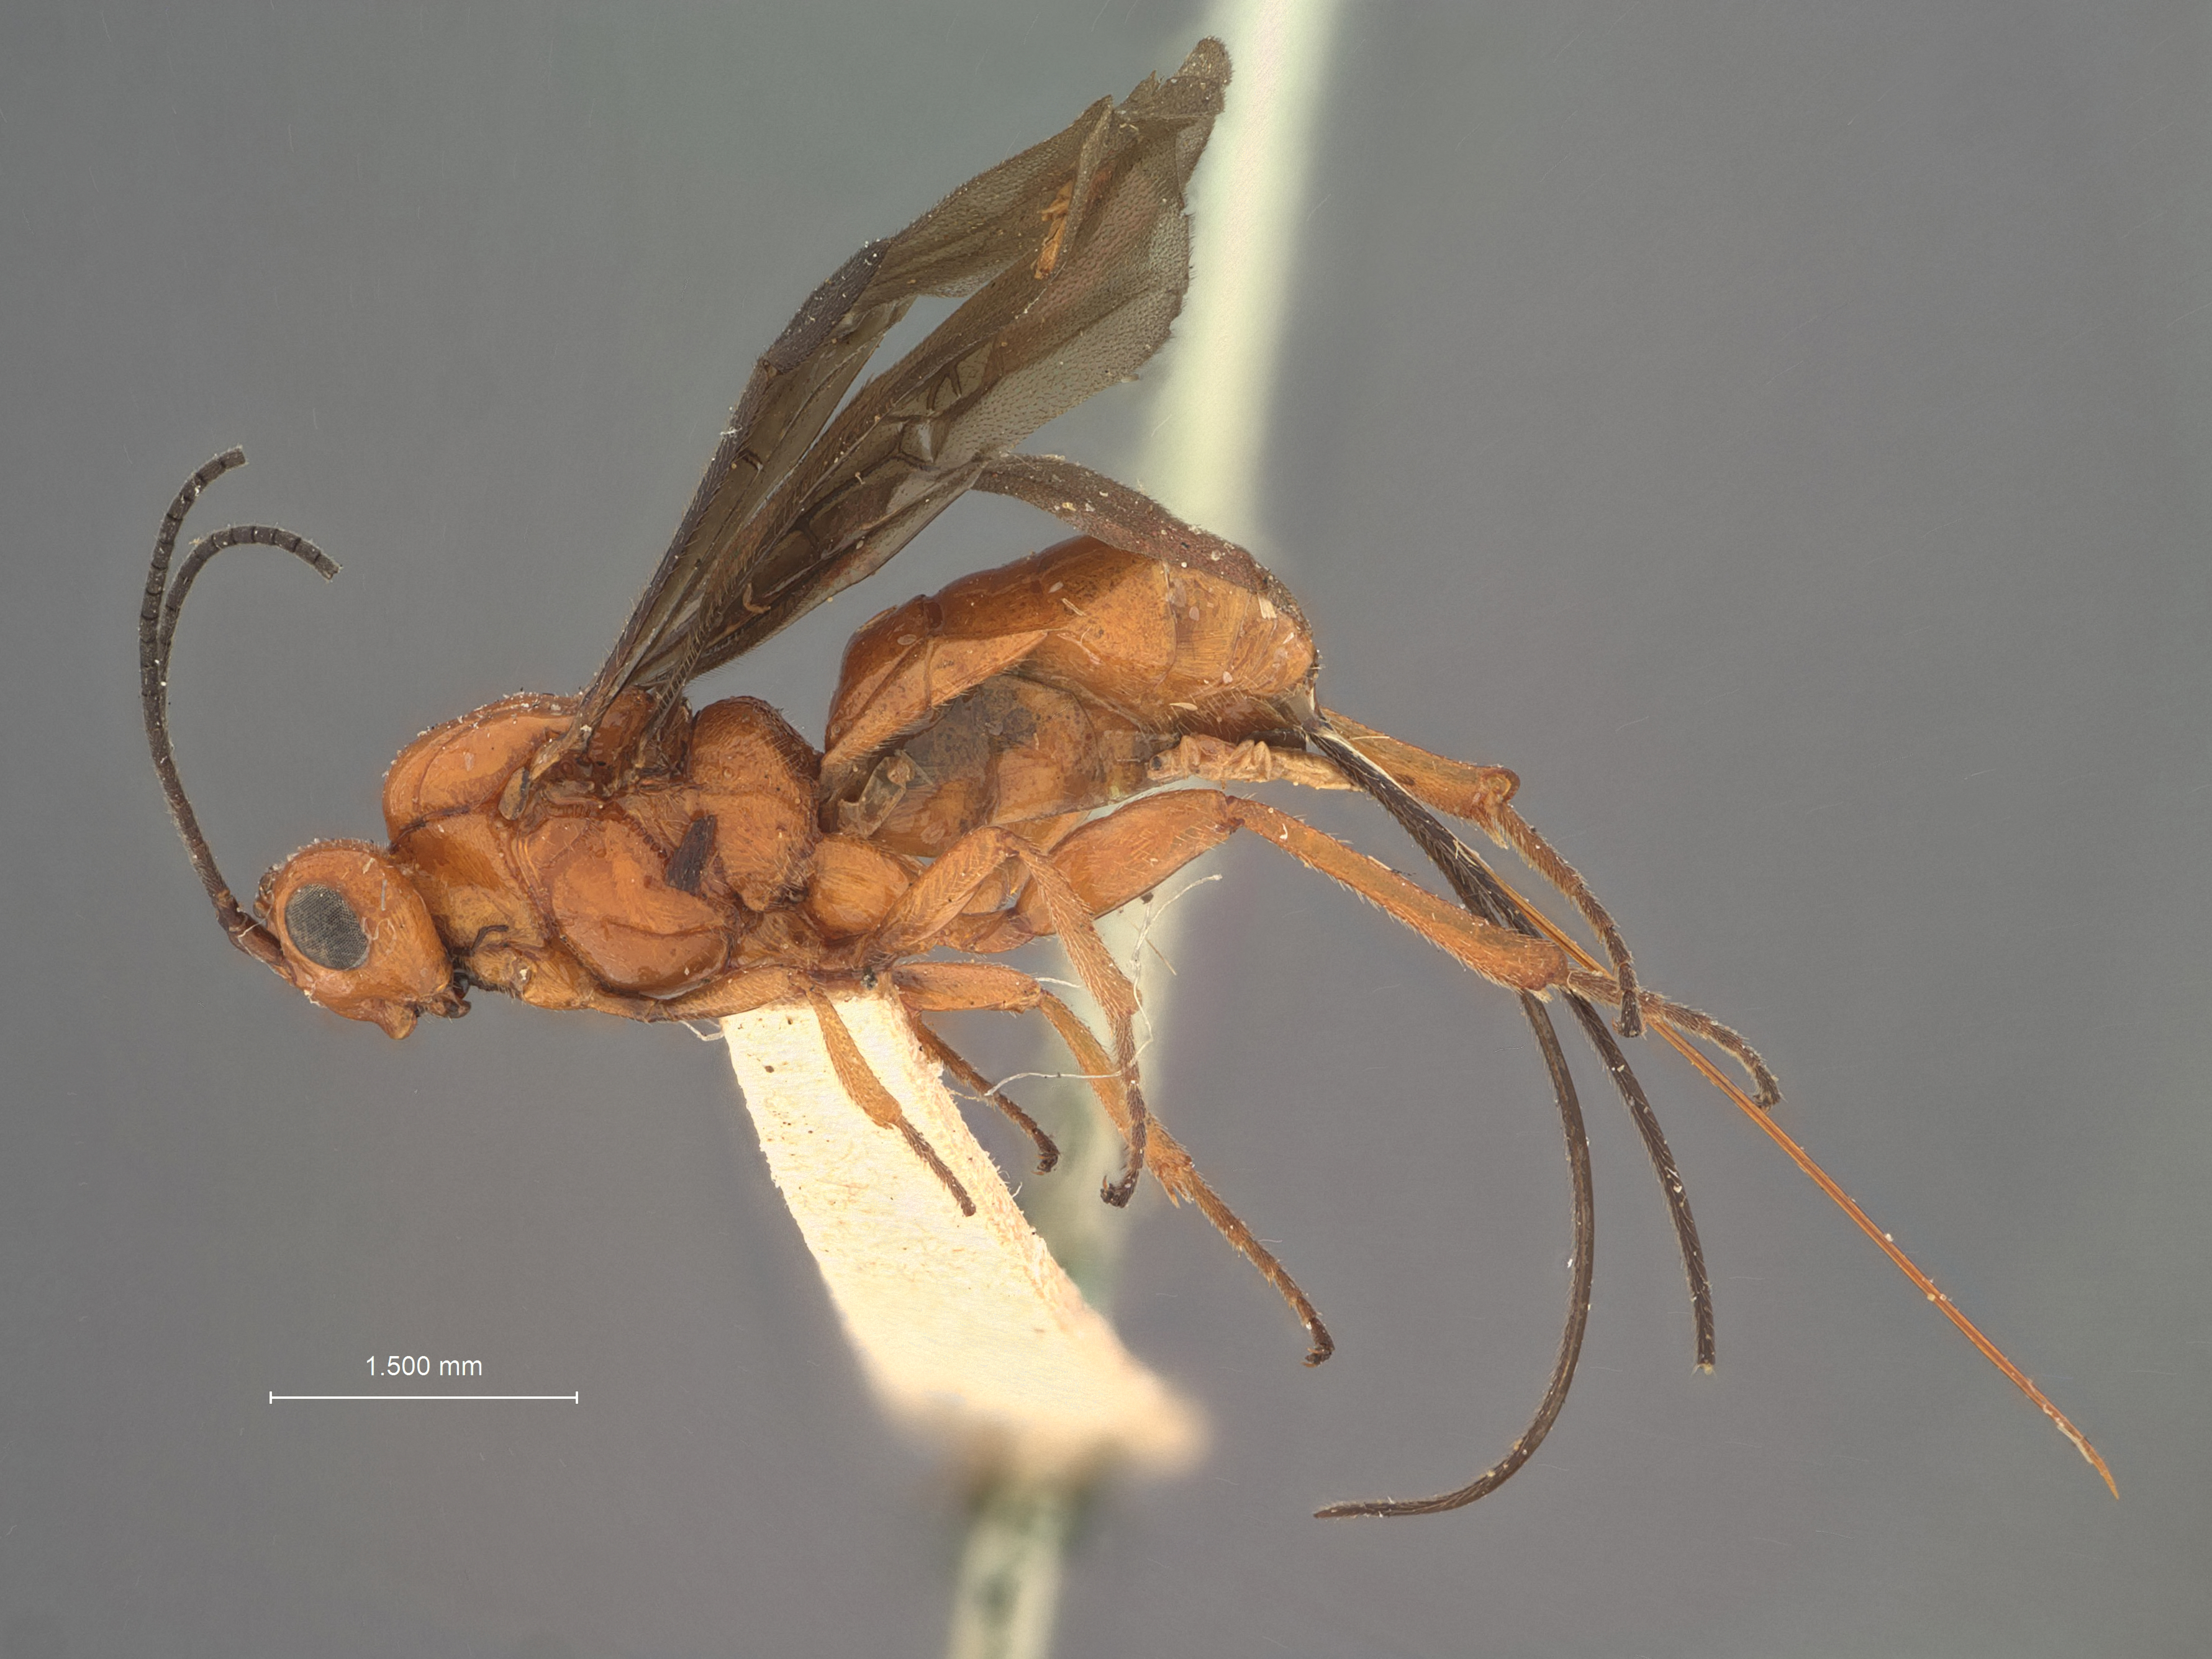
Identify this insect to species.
Bassus laticeps
